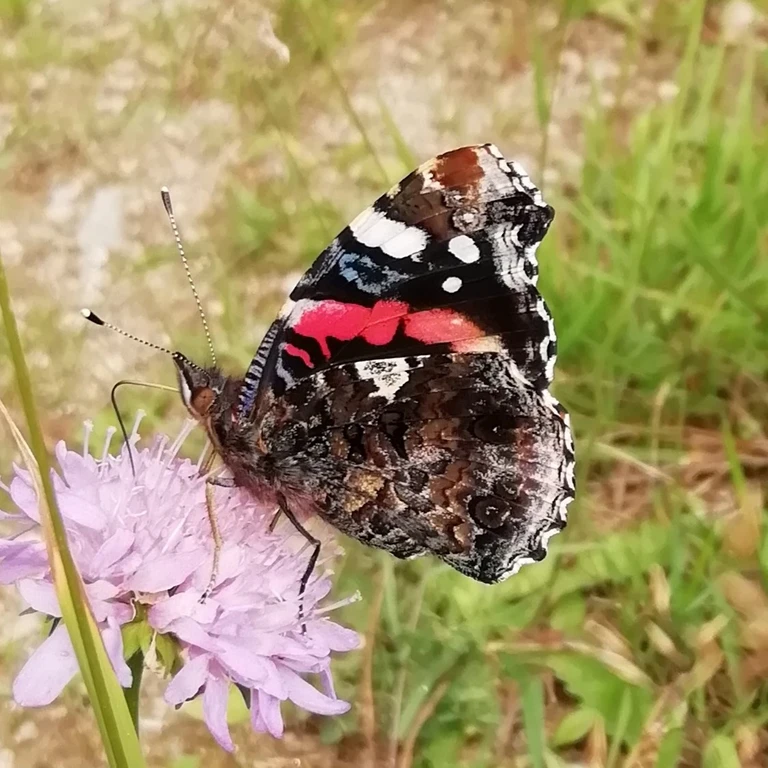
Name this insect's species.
Vanessa atalanta
